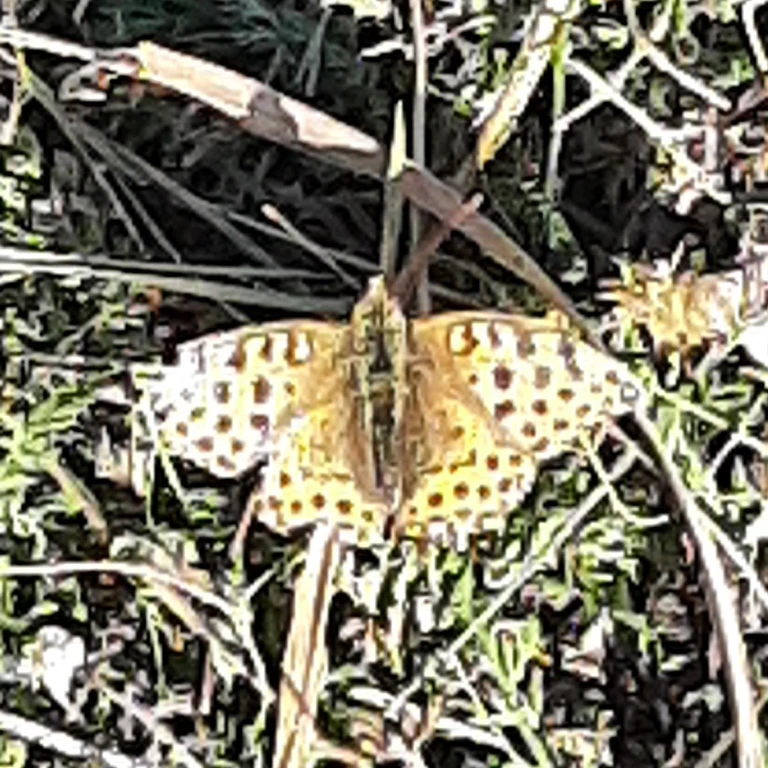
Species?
Issoria lathonia
